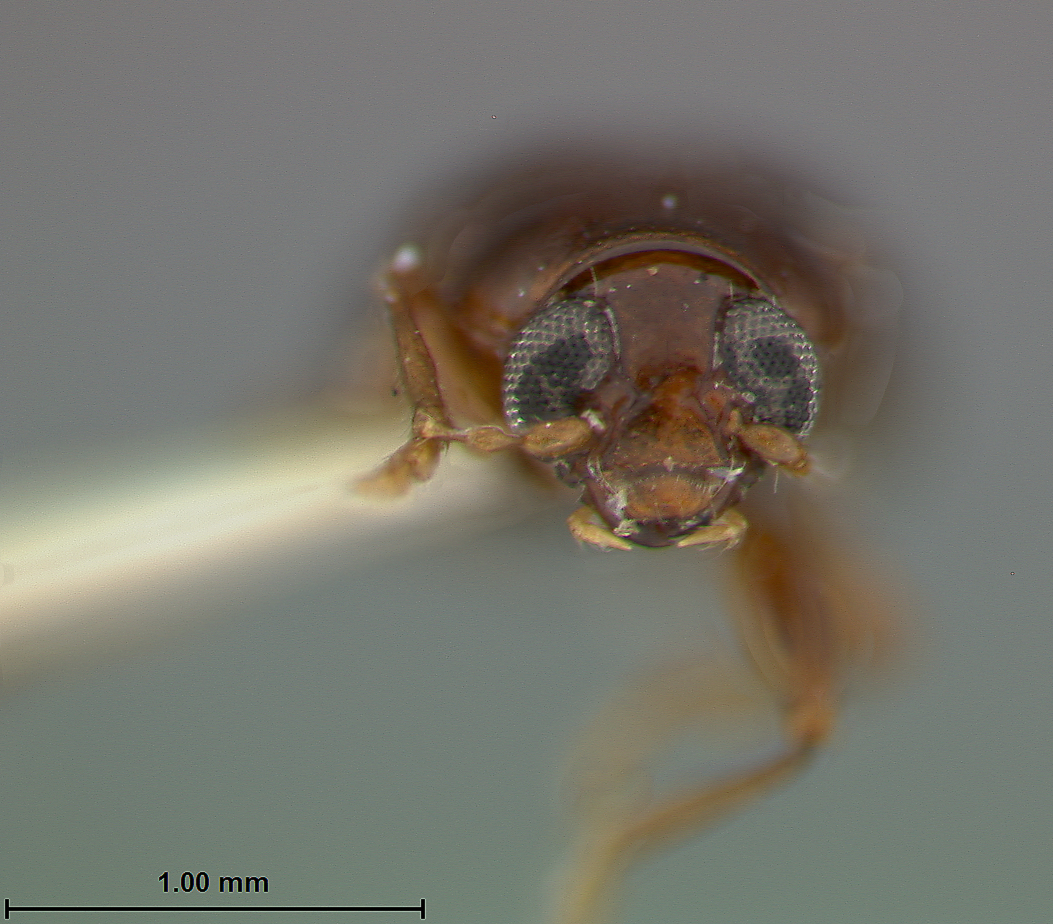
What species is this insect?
Metachroma castaneum
